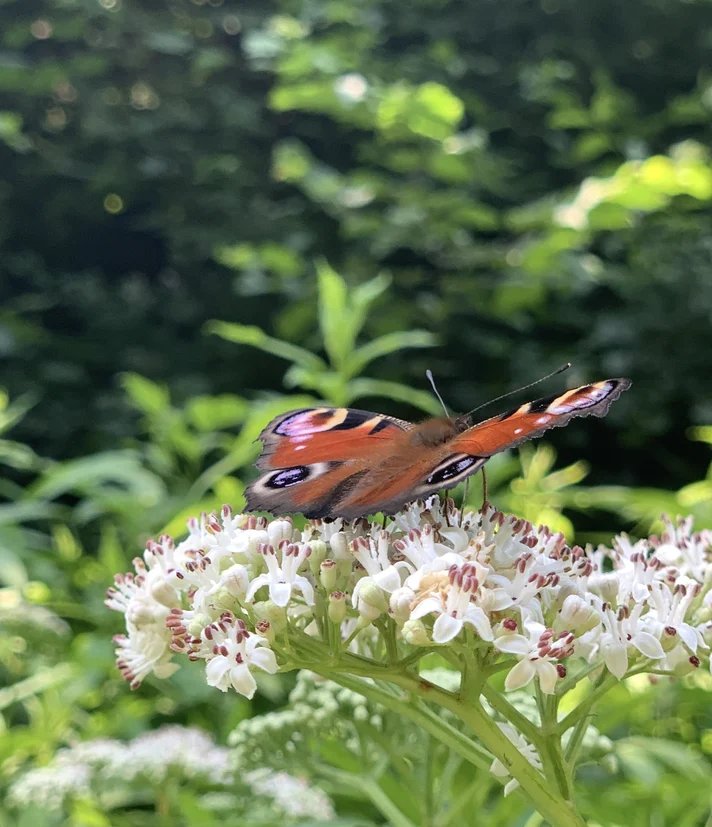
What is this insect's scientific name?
Aglais io
